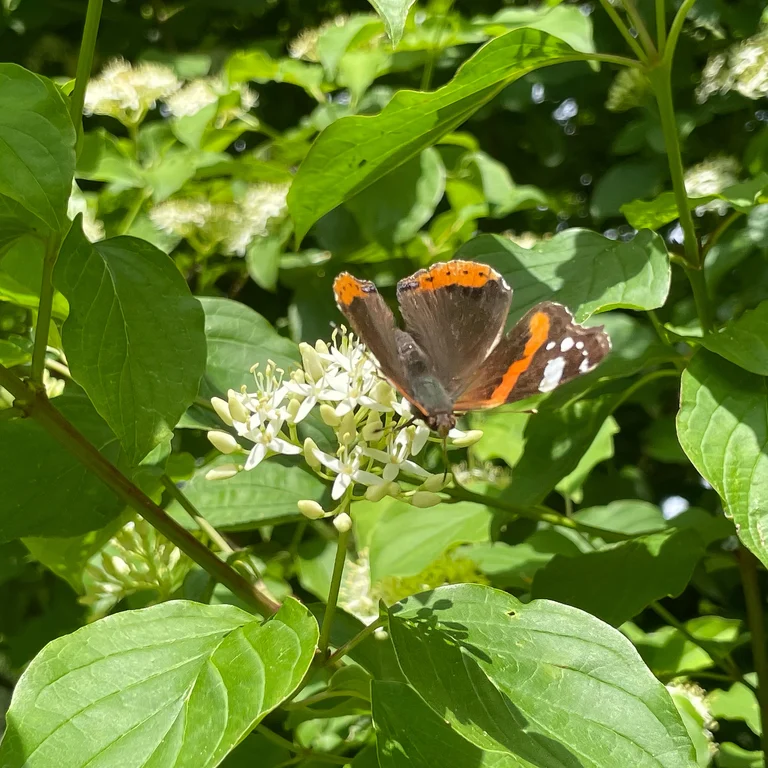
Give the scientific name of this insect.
Vanessa atalanta
